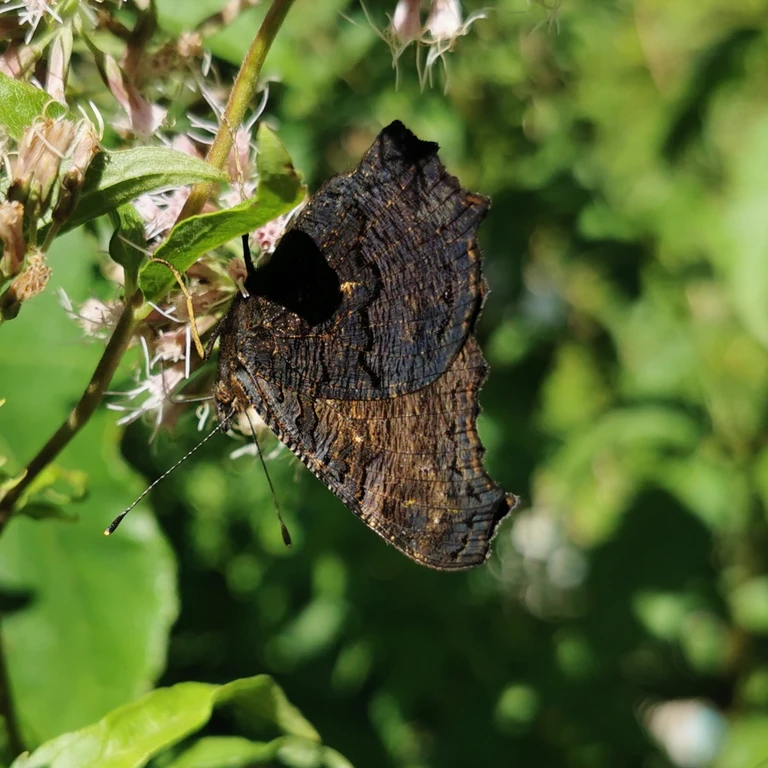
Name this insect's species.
Aglais io
